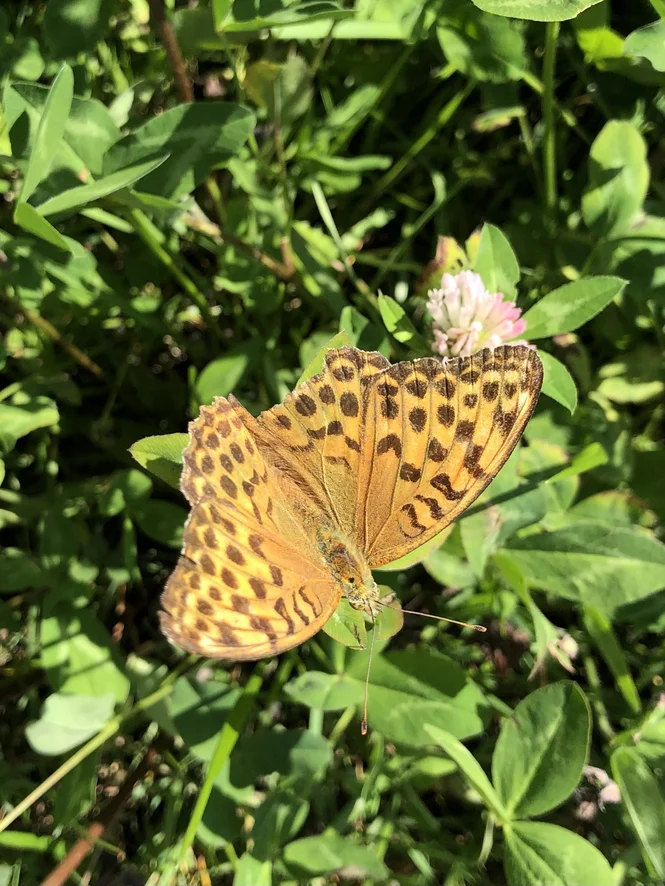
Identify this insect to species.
Argynnis paphia
